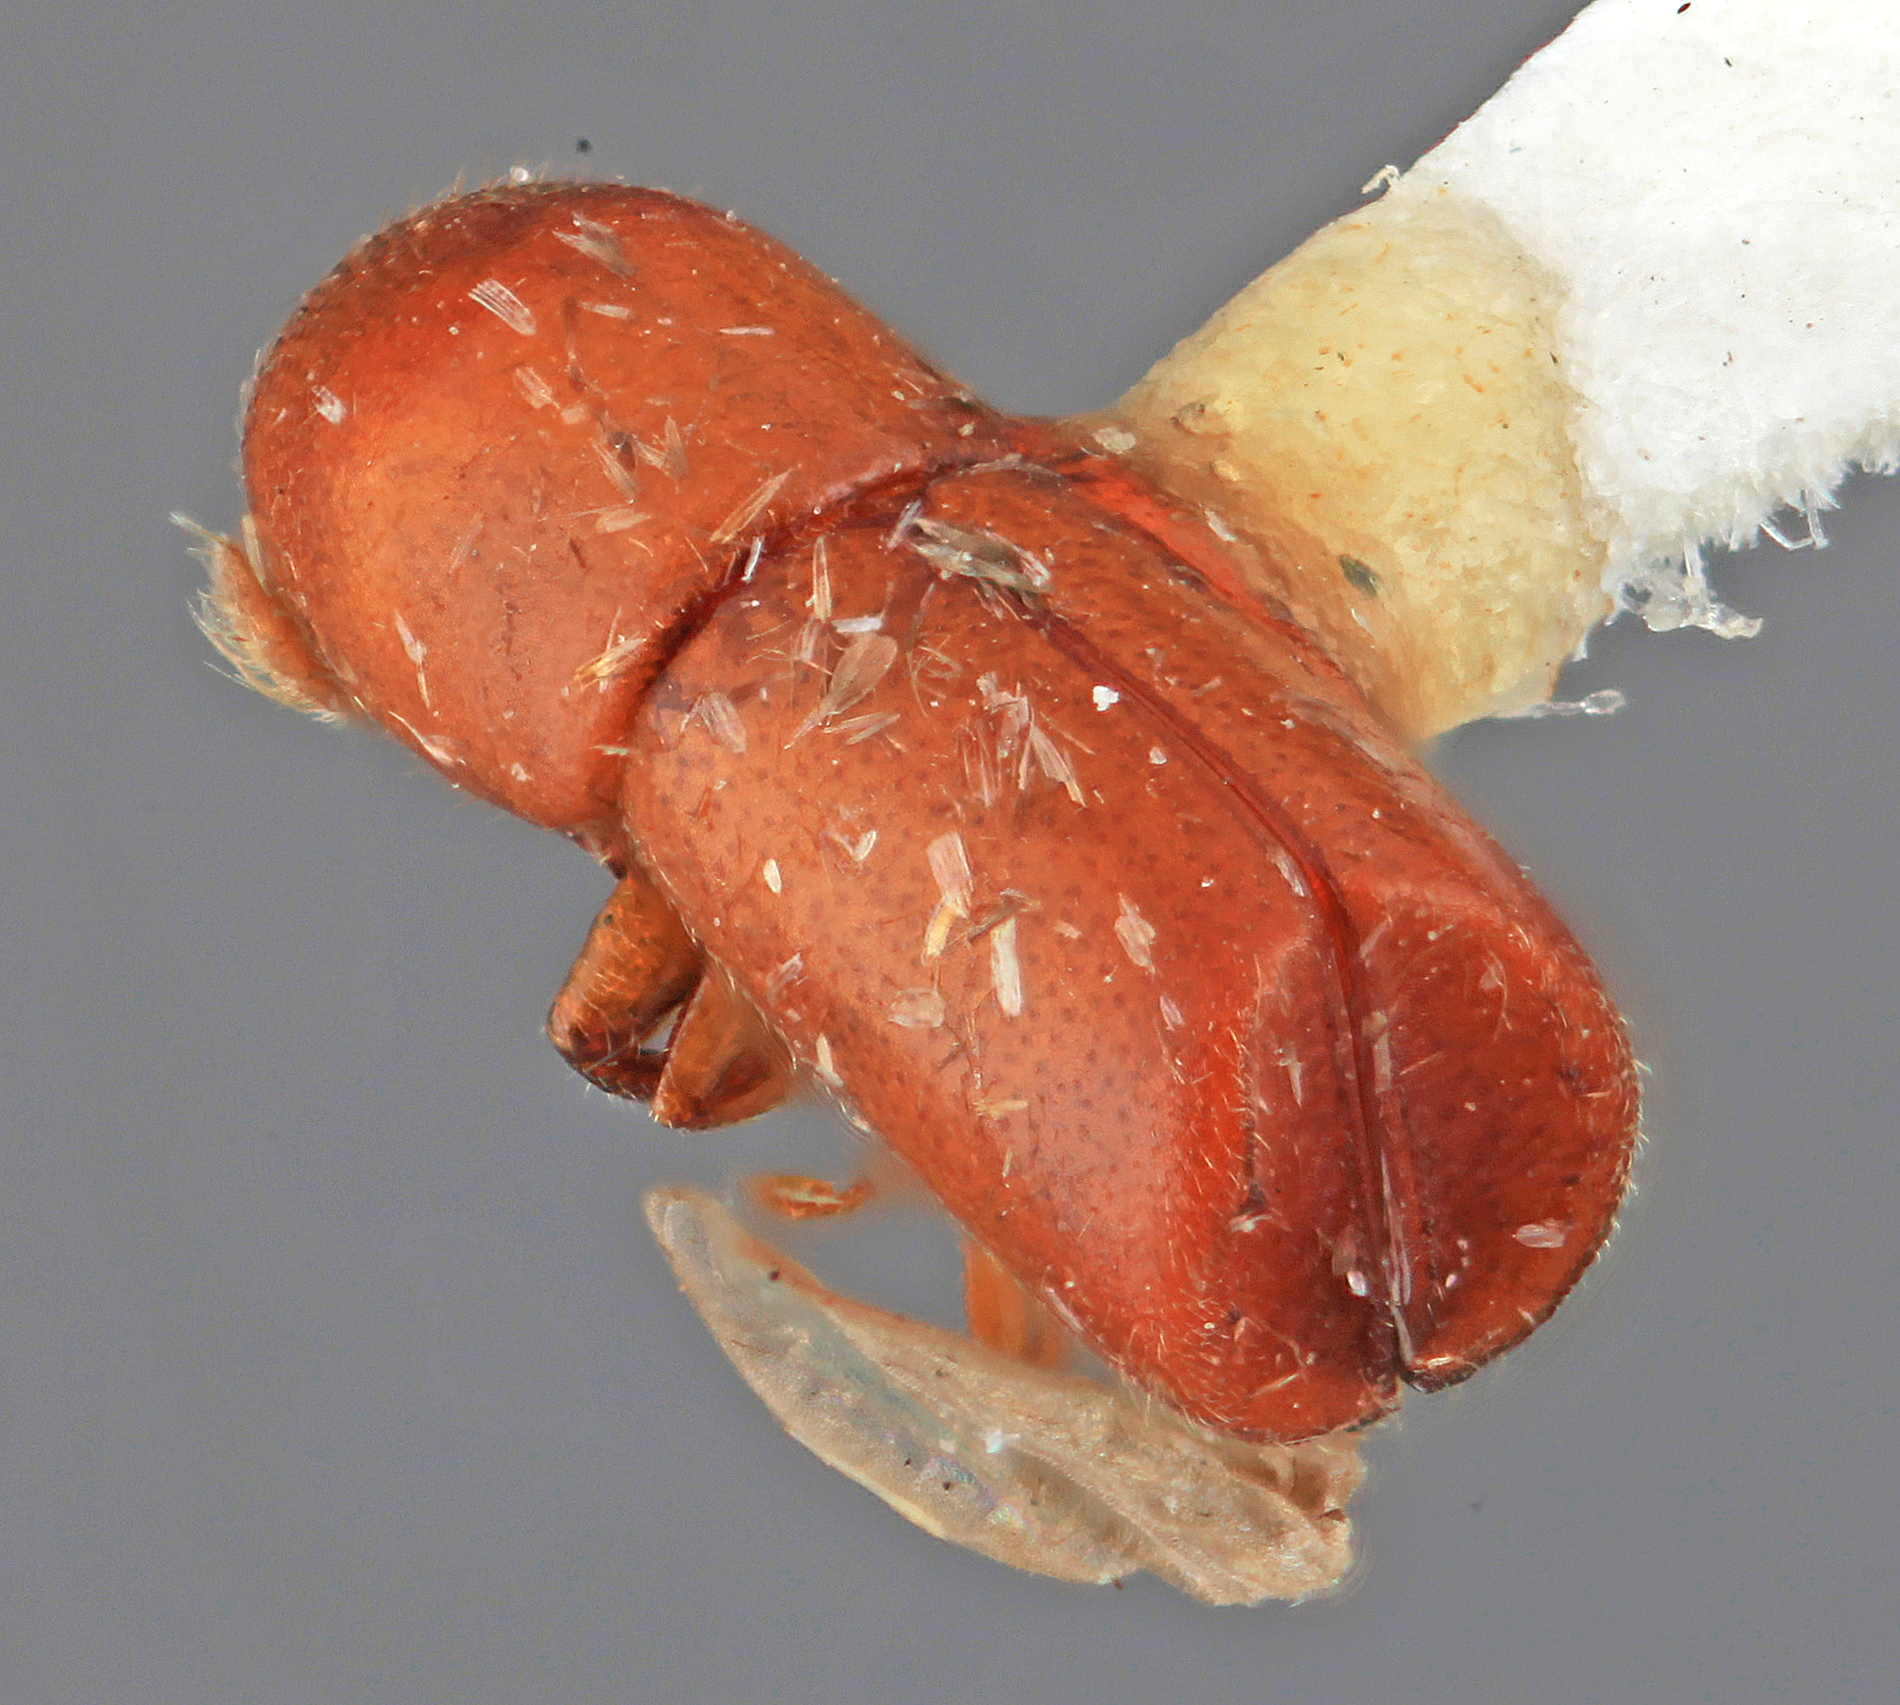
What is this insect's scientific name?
Paracarthylus mutilus
